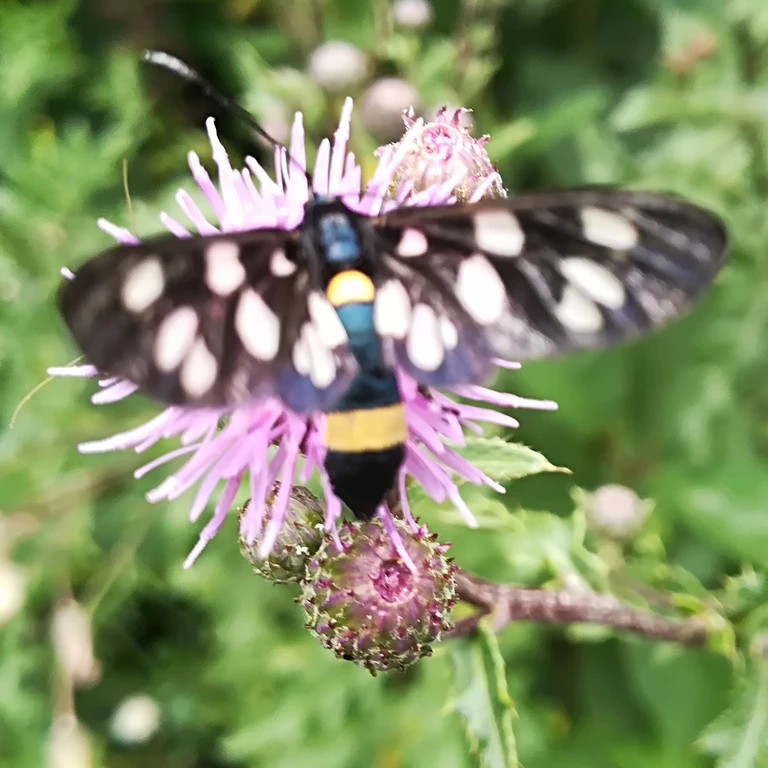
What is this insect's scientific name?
Amata phegea
